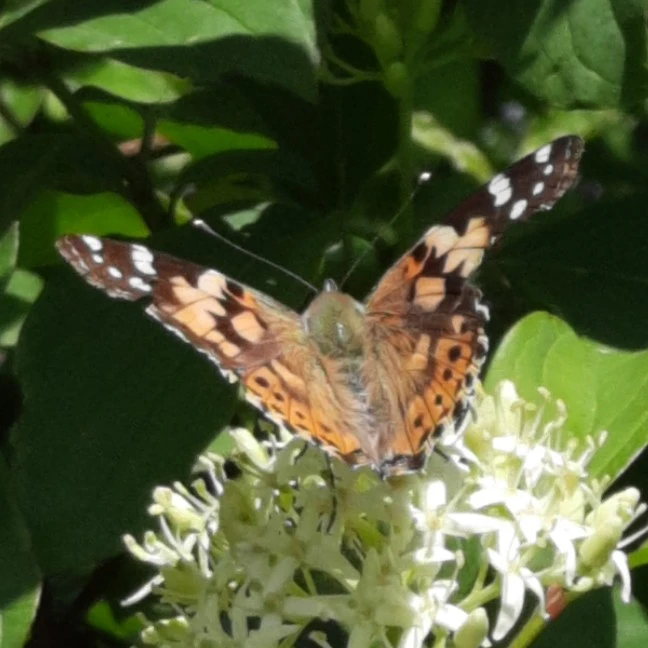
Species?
Vanessa cardui
